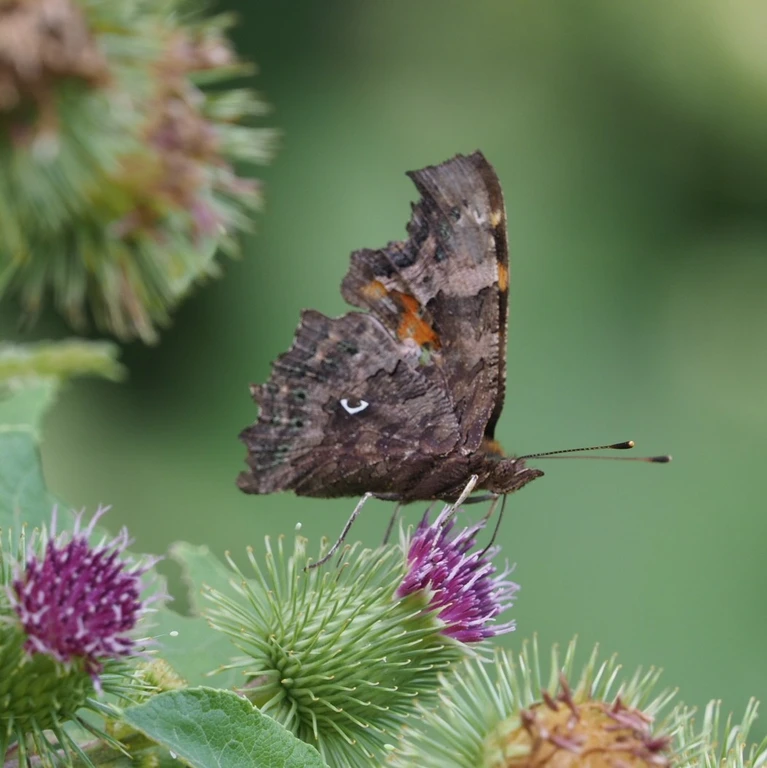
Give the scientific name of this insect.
Polygonia c-album
